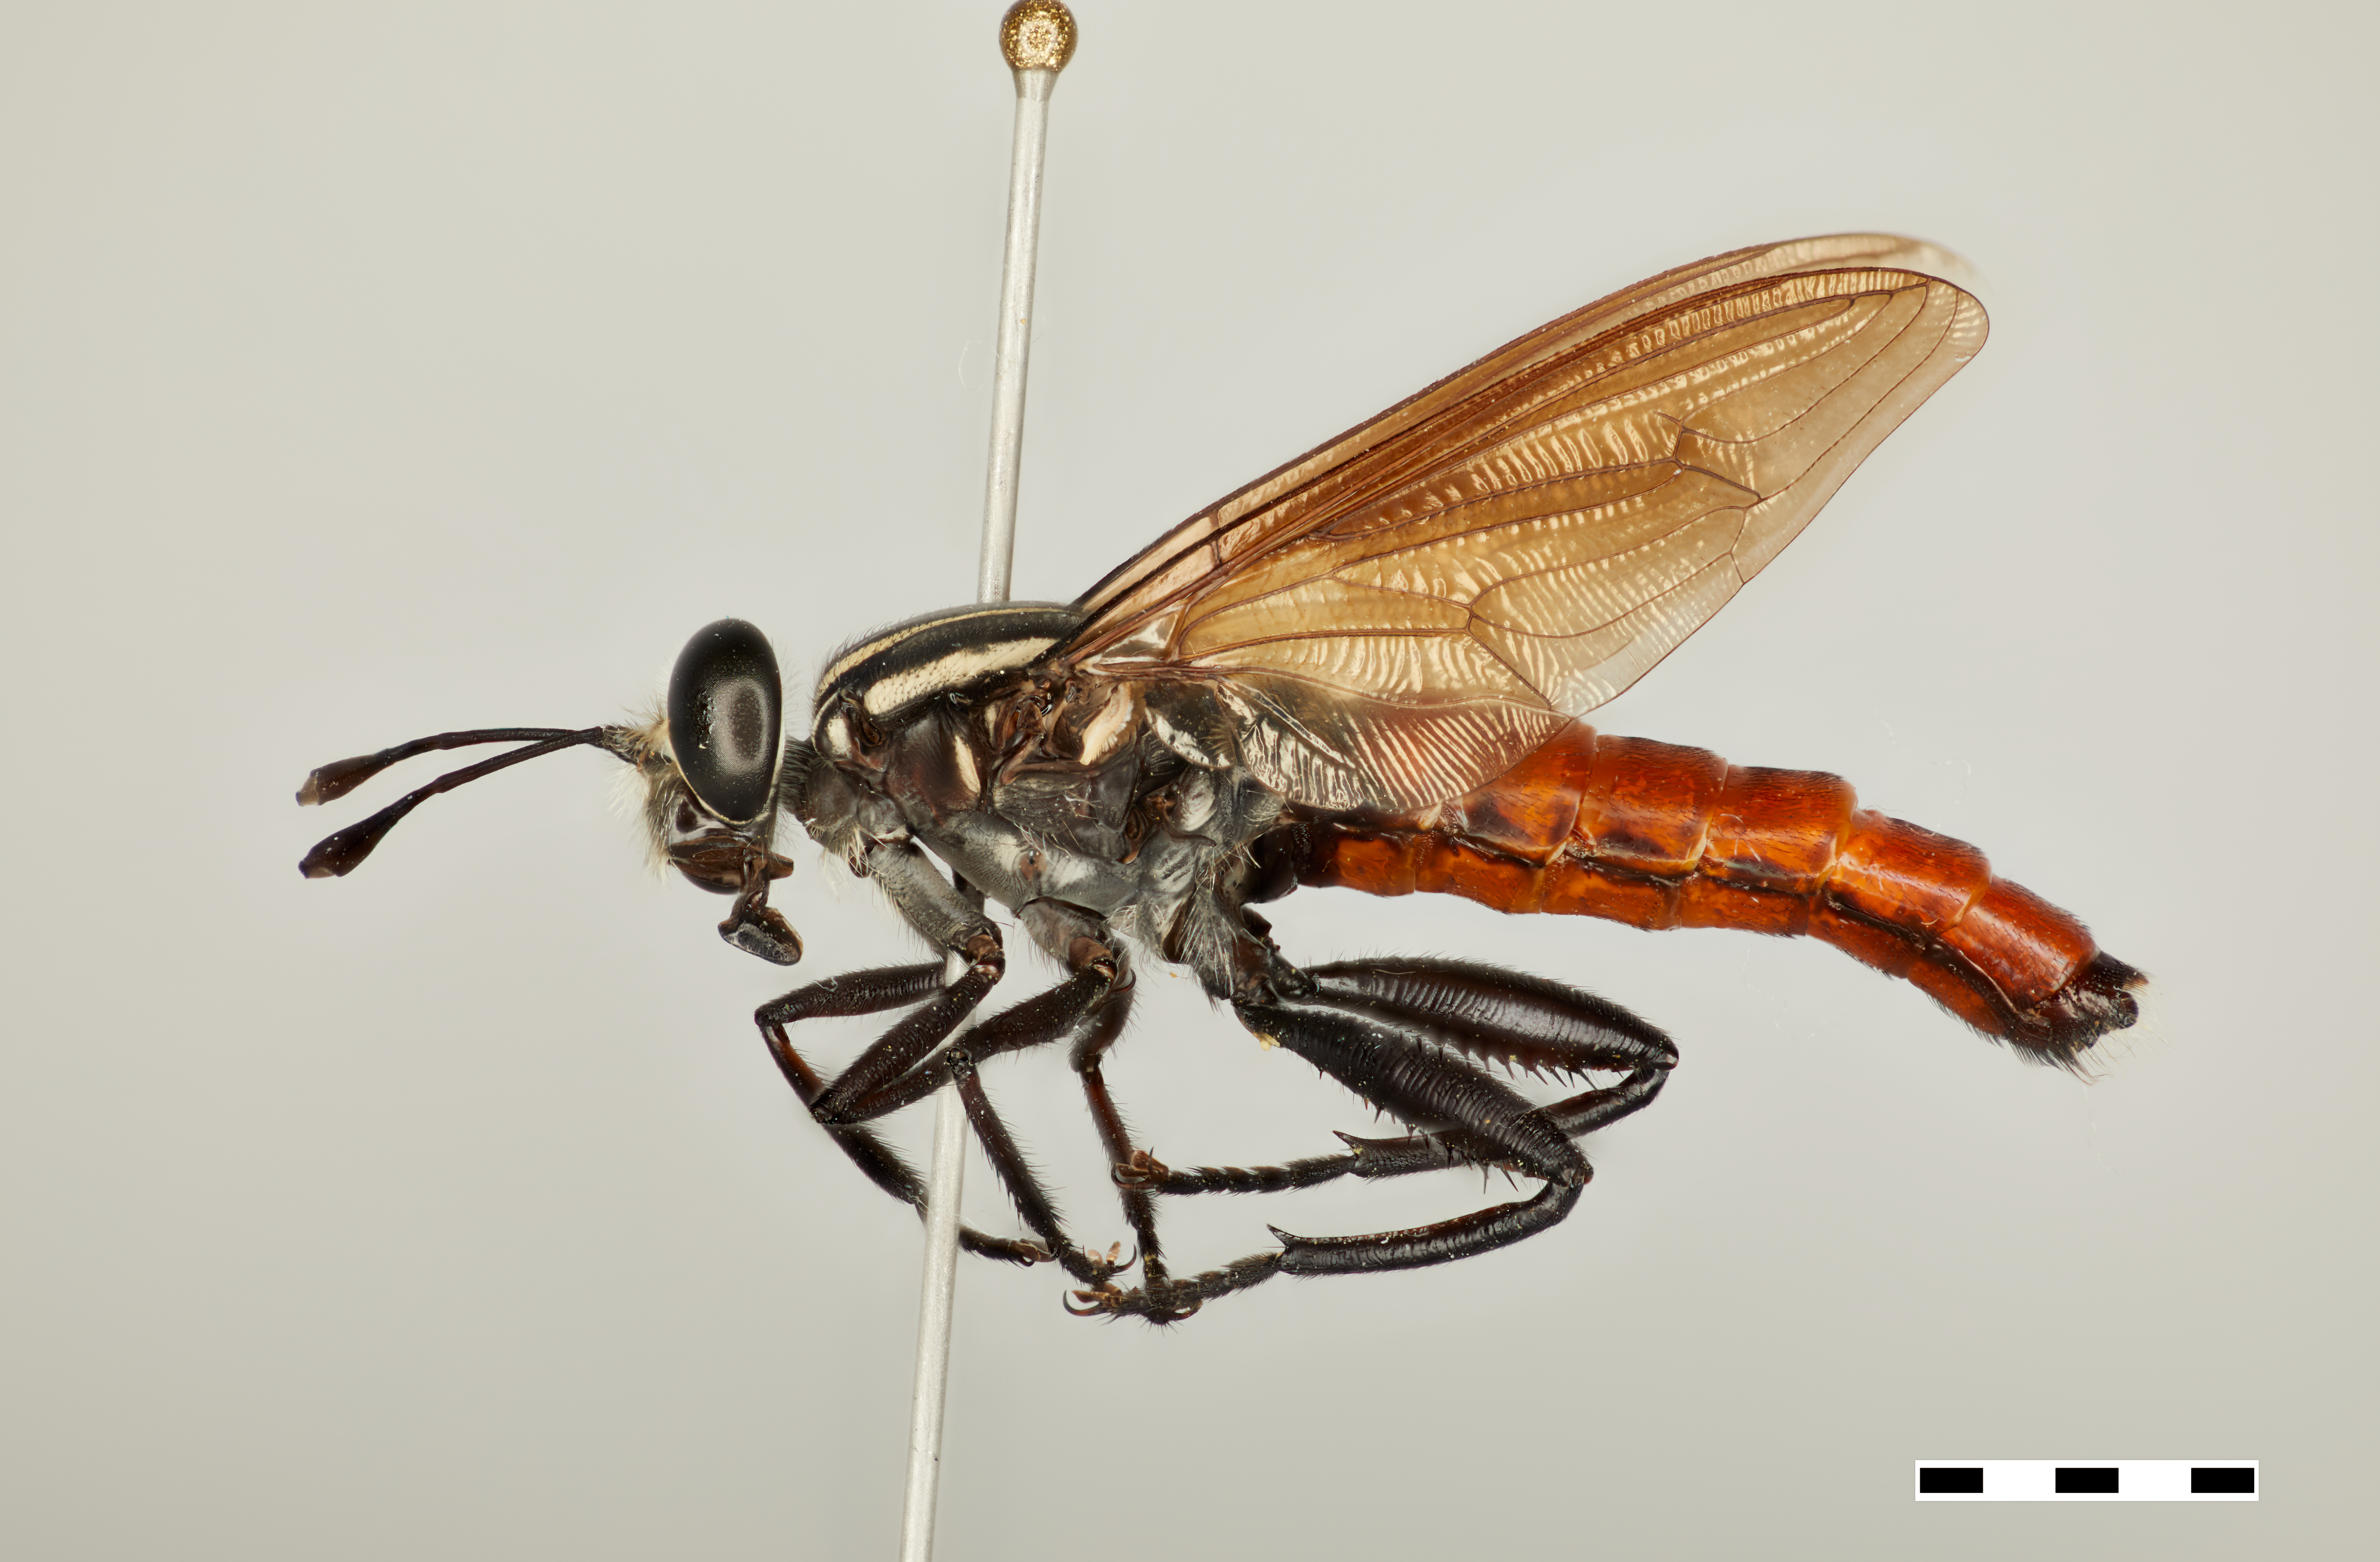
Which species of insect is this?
Stratiomydas rufiventris
